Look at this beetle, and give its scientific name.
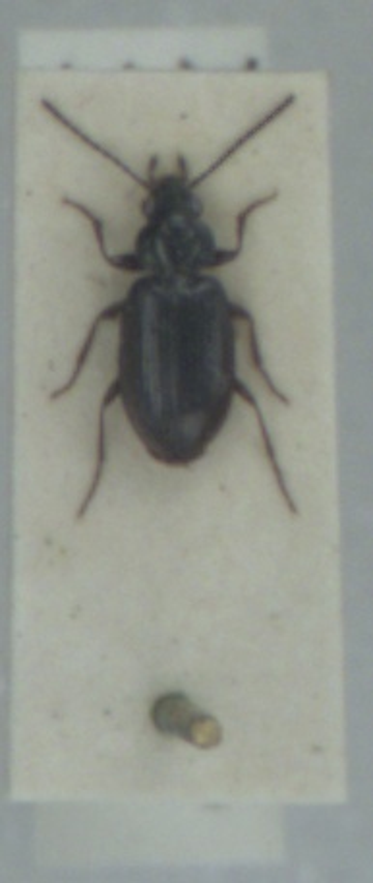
Bembidion aeneum
